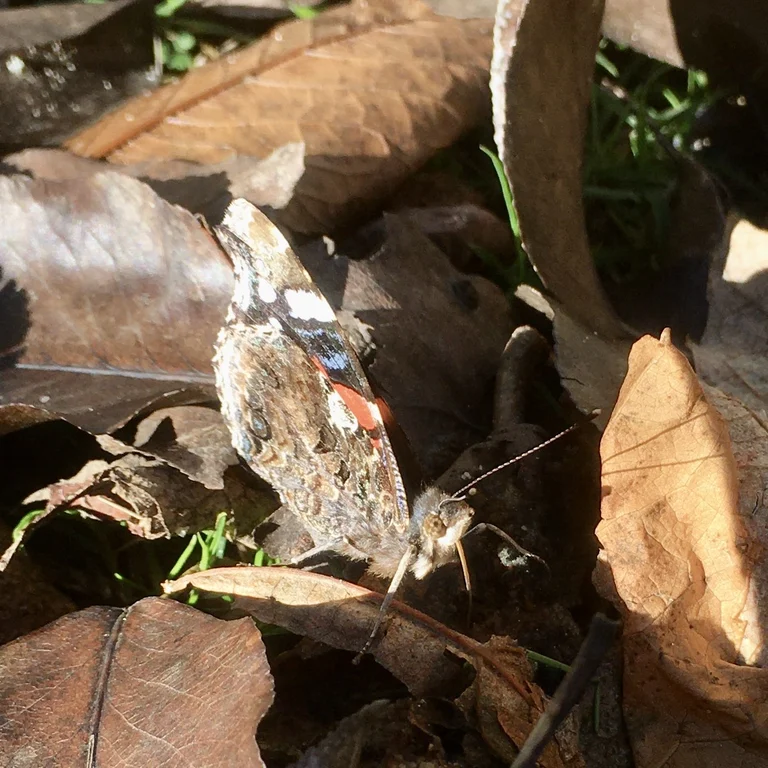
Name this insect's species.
Vanessa atalanta
